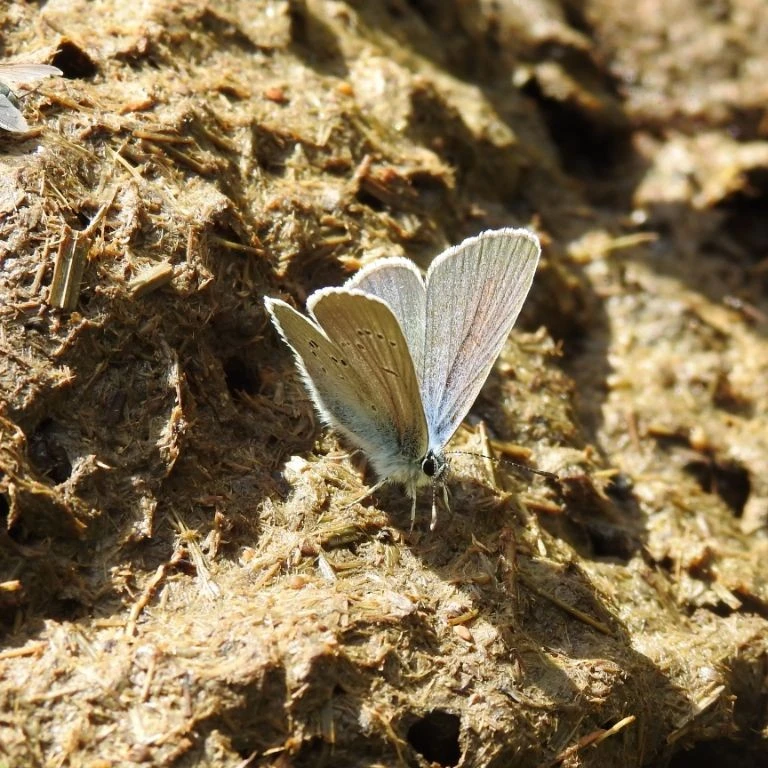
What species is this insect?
Cyaniris semiargus
